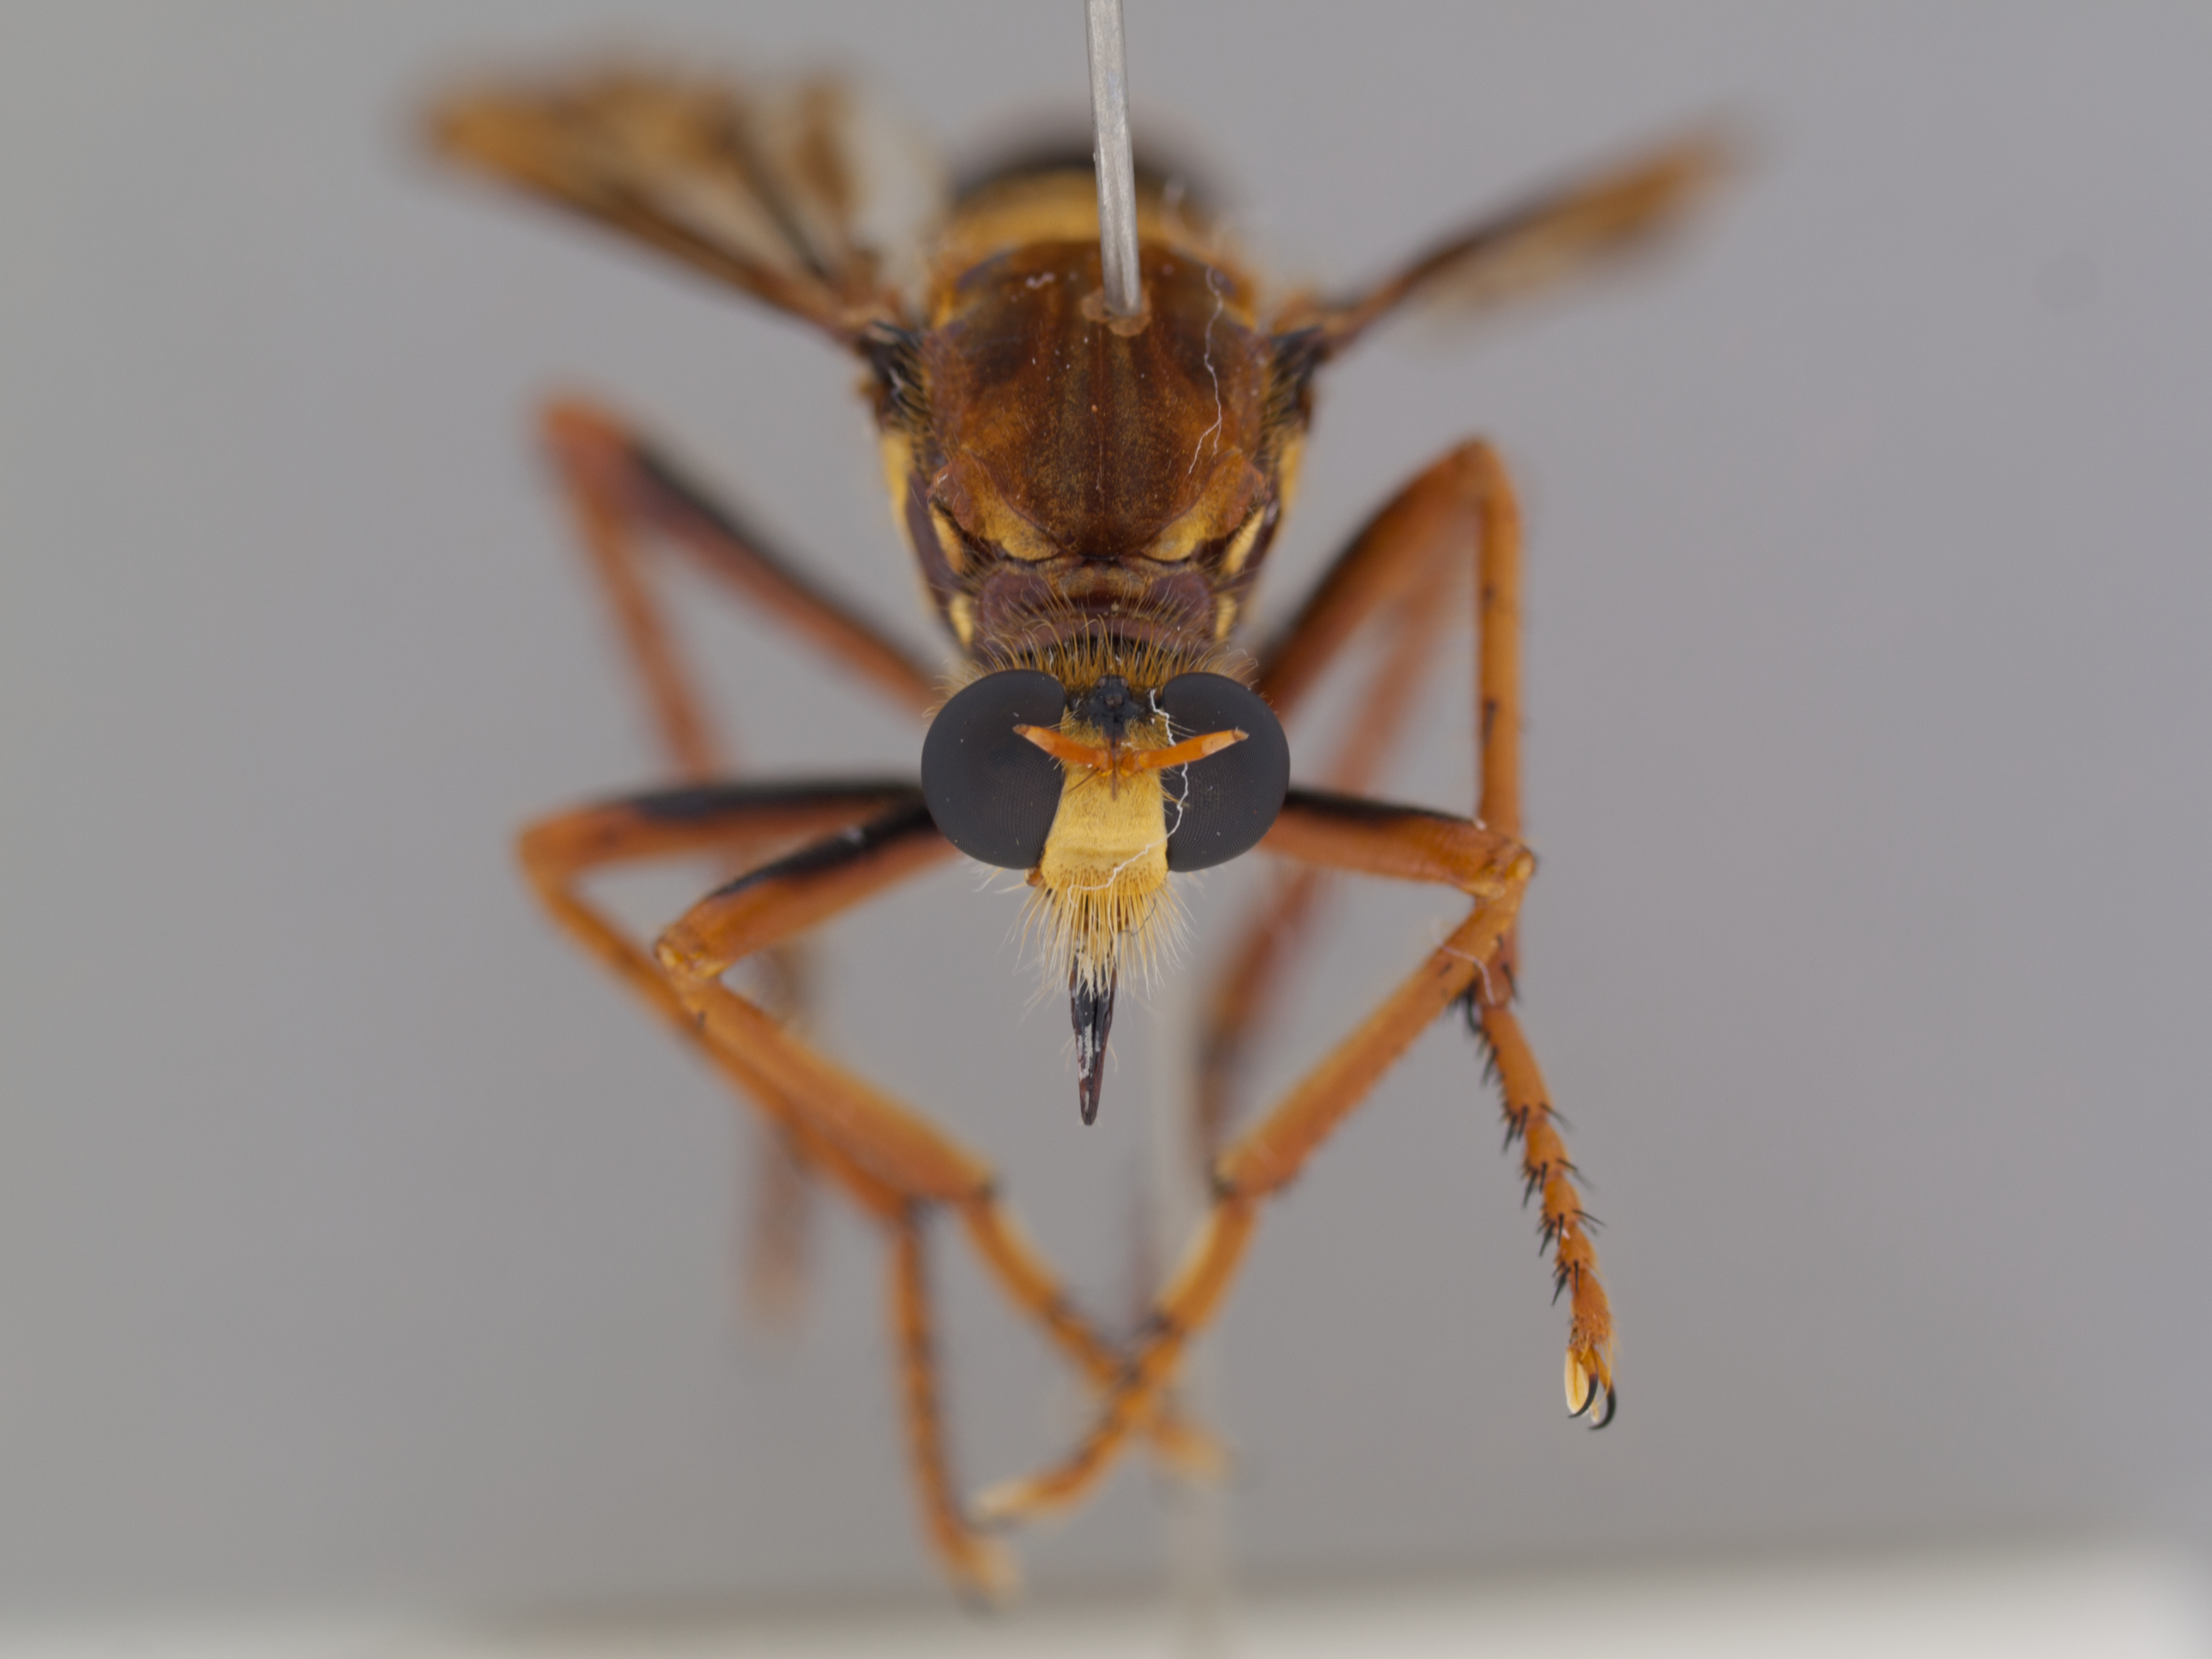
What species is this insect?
Chrysopogon albopunctatus
